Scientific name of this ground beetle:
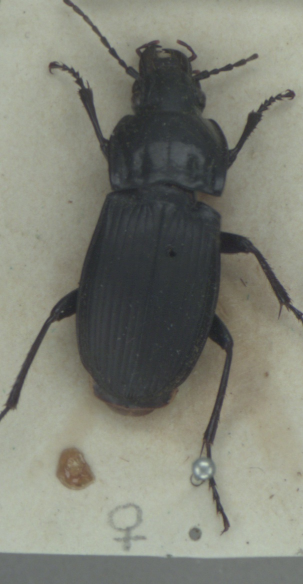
Abax parallelepipedus
